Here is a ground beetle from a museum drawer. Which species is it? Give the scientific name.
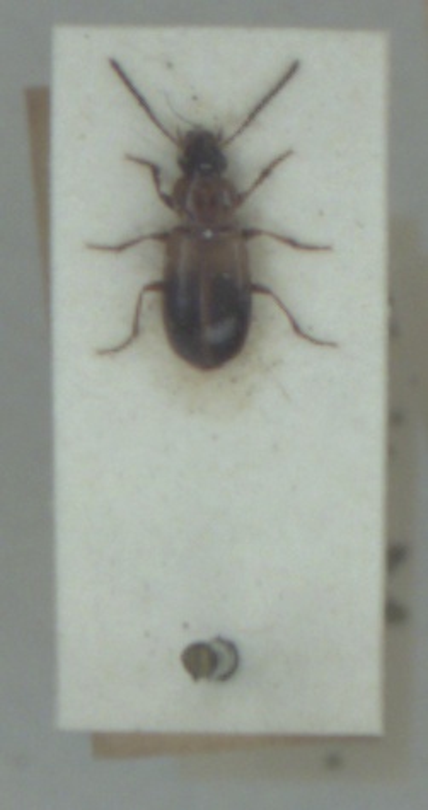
Acupalpus meridianus
